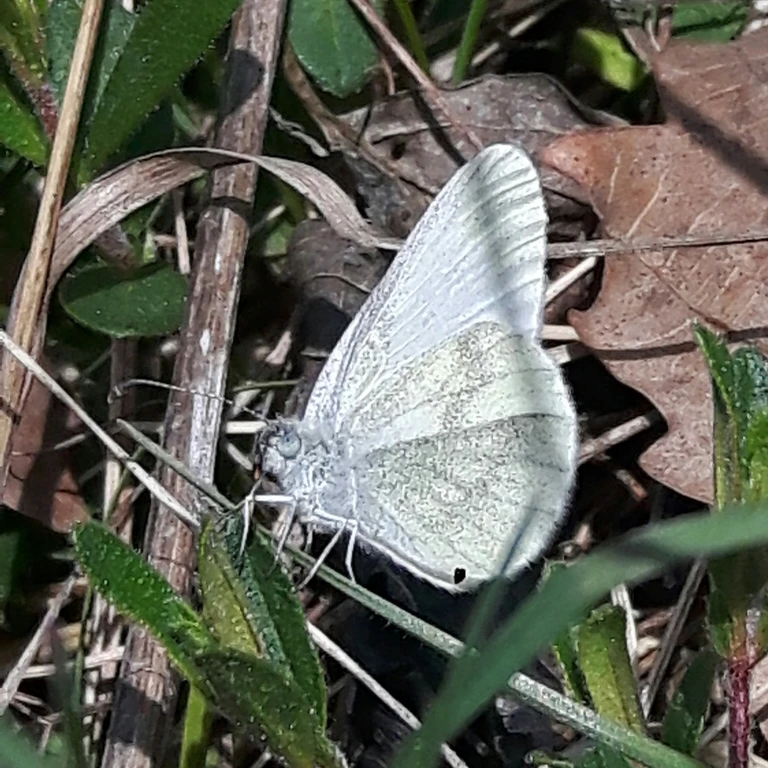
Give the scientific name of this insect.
Leptidea sinapis/juvernica
